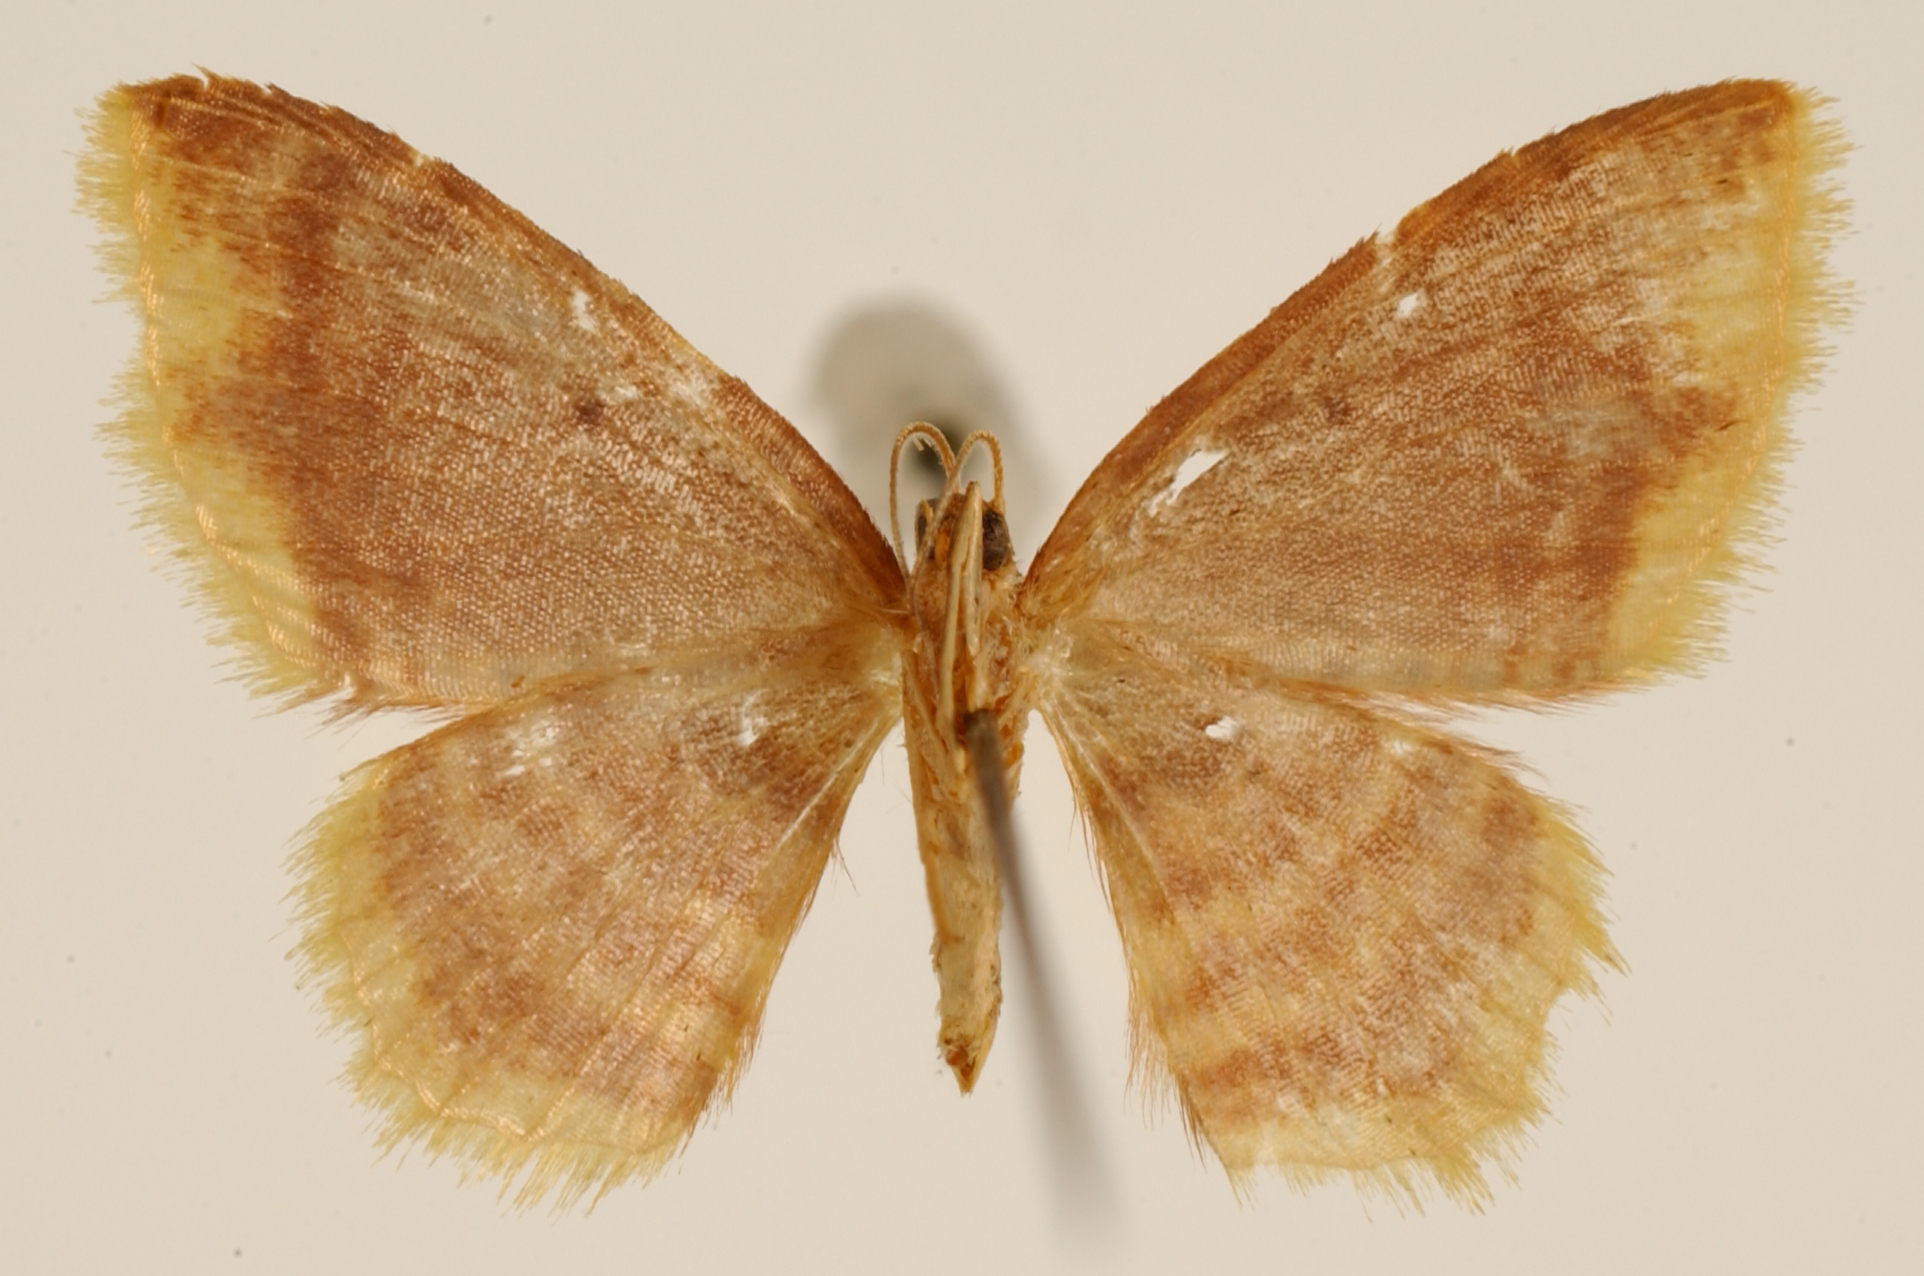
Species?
Cambogia saria
